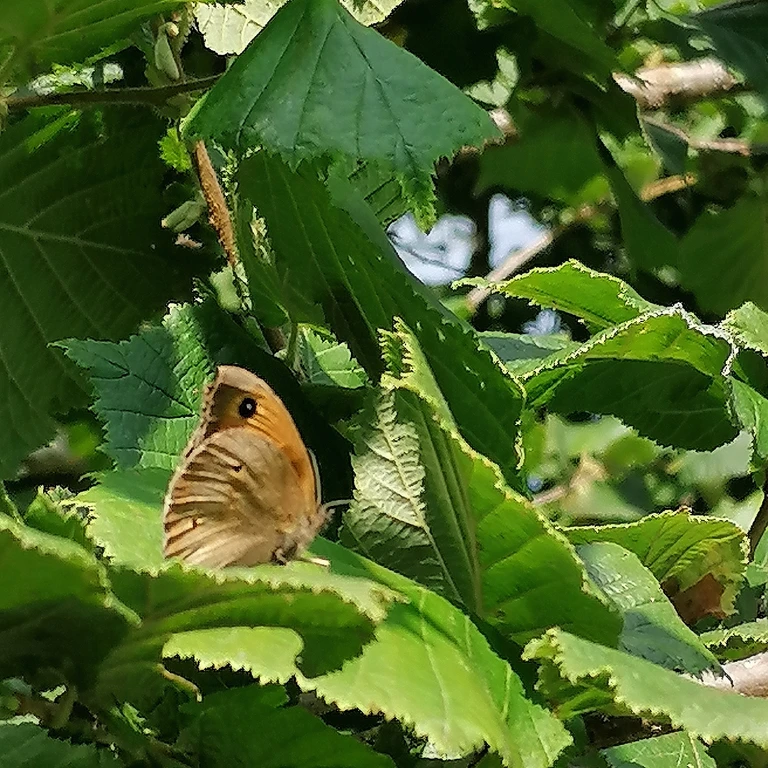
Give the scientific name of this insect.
Maniola jurtina
